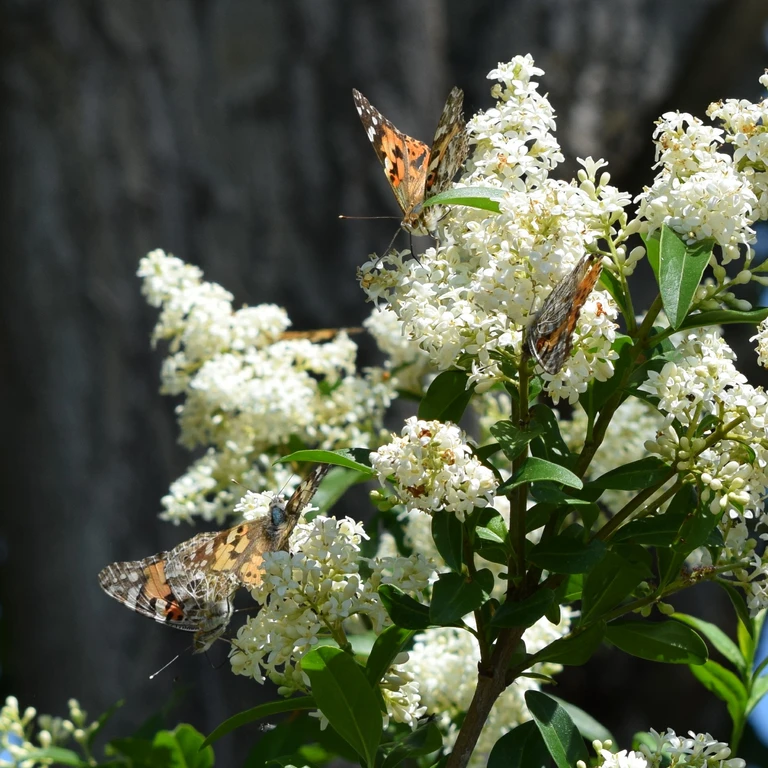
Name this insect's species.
Vanessa cardui
